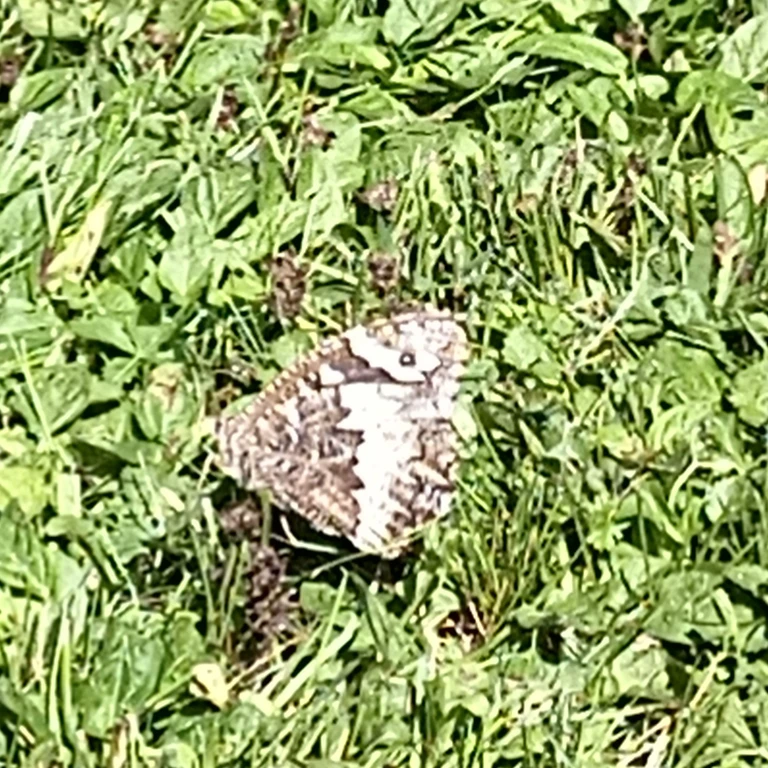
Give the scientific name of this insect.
Brintesia circe
